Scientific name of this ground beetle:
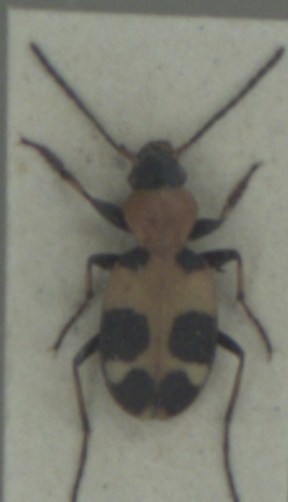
Callistus lunatus
